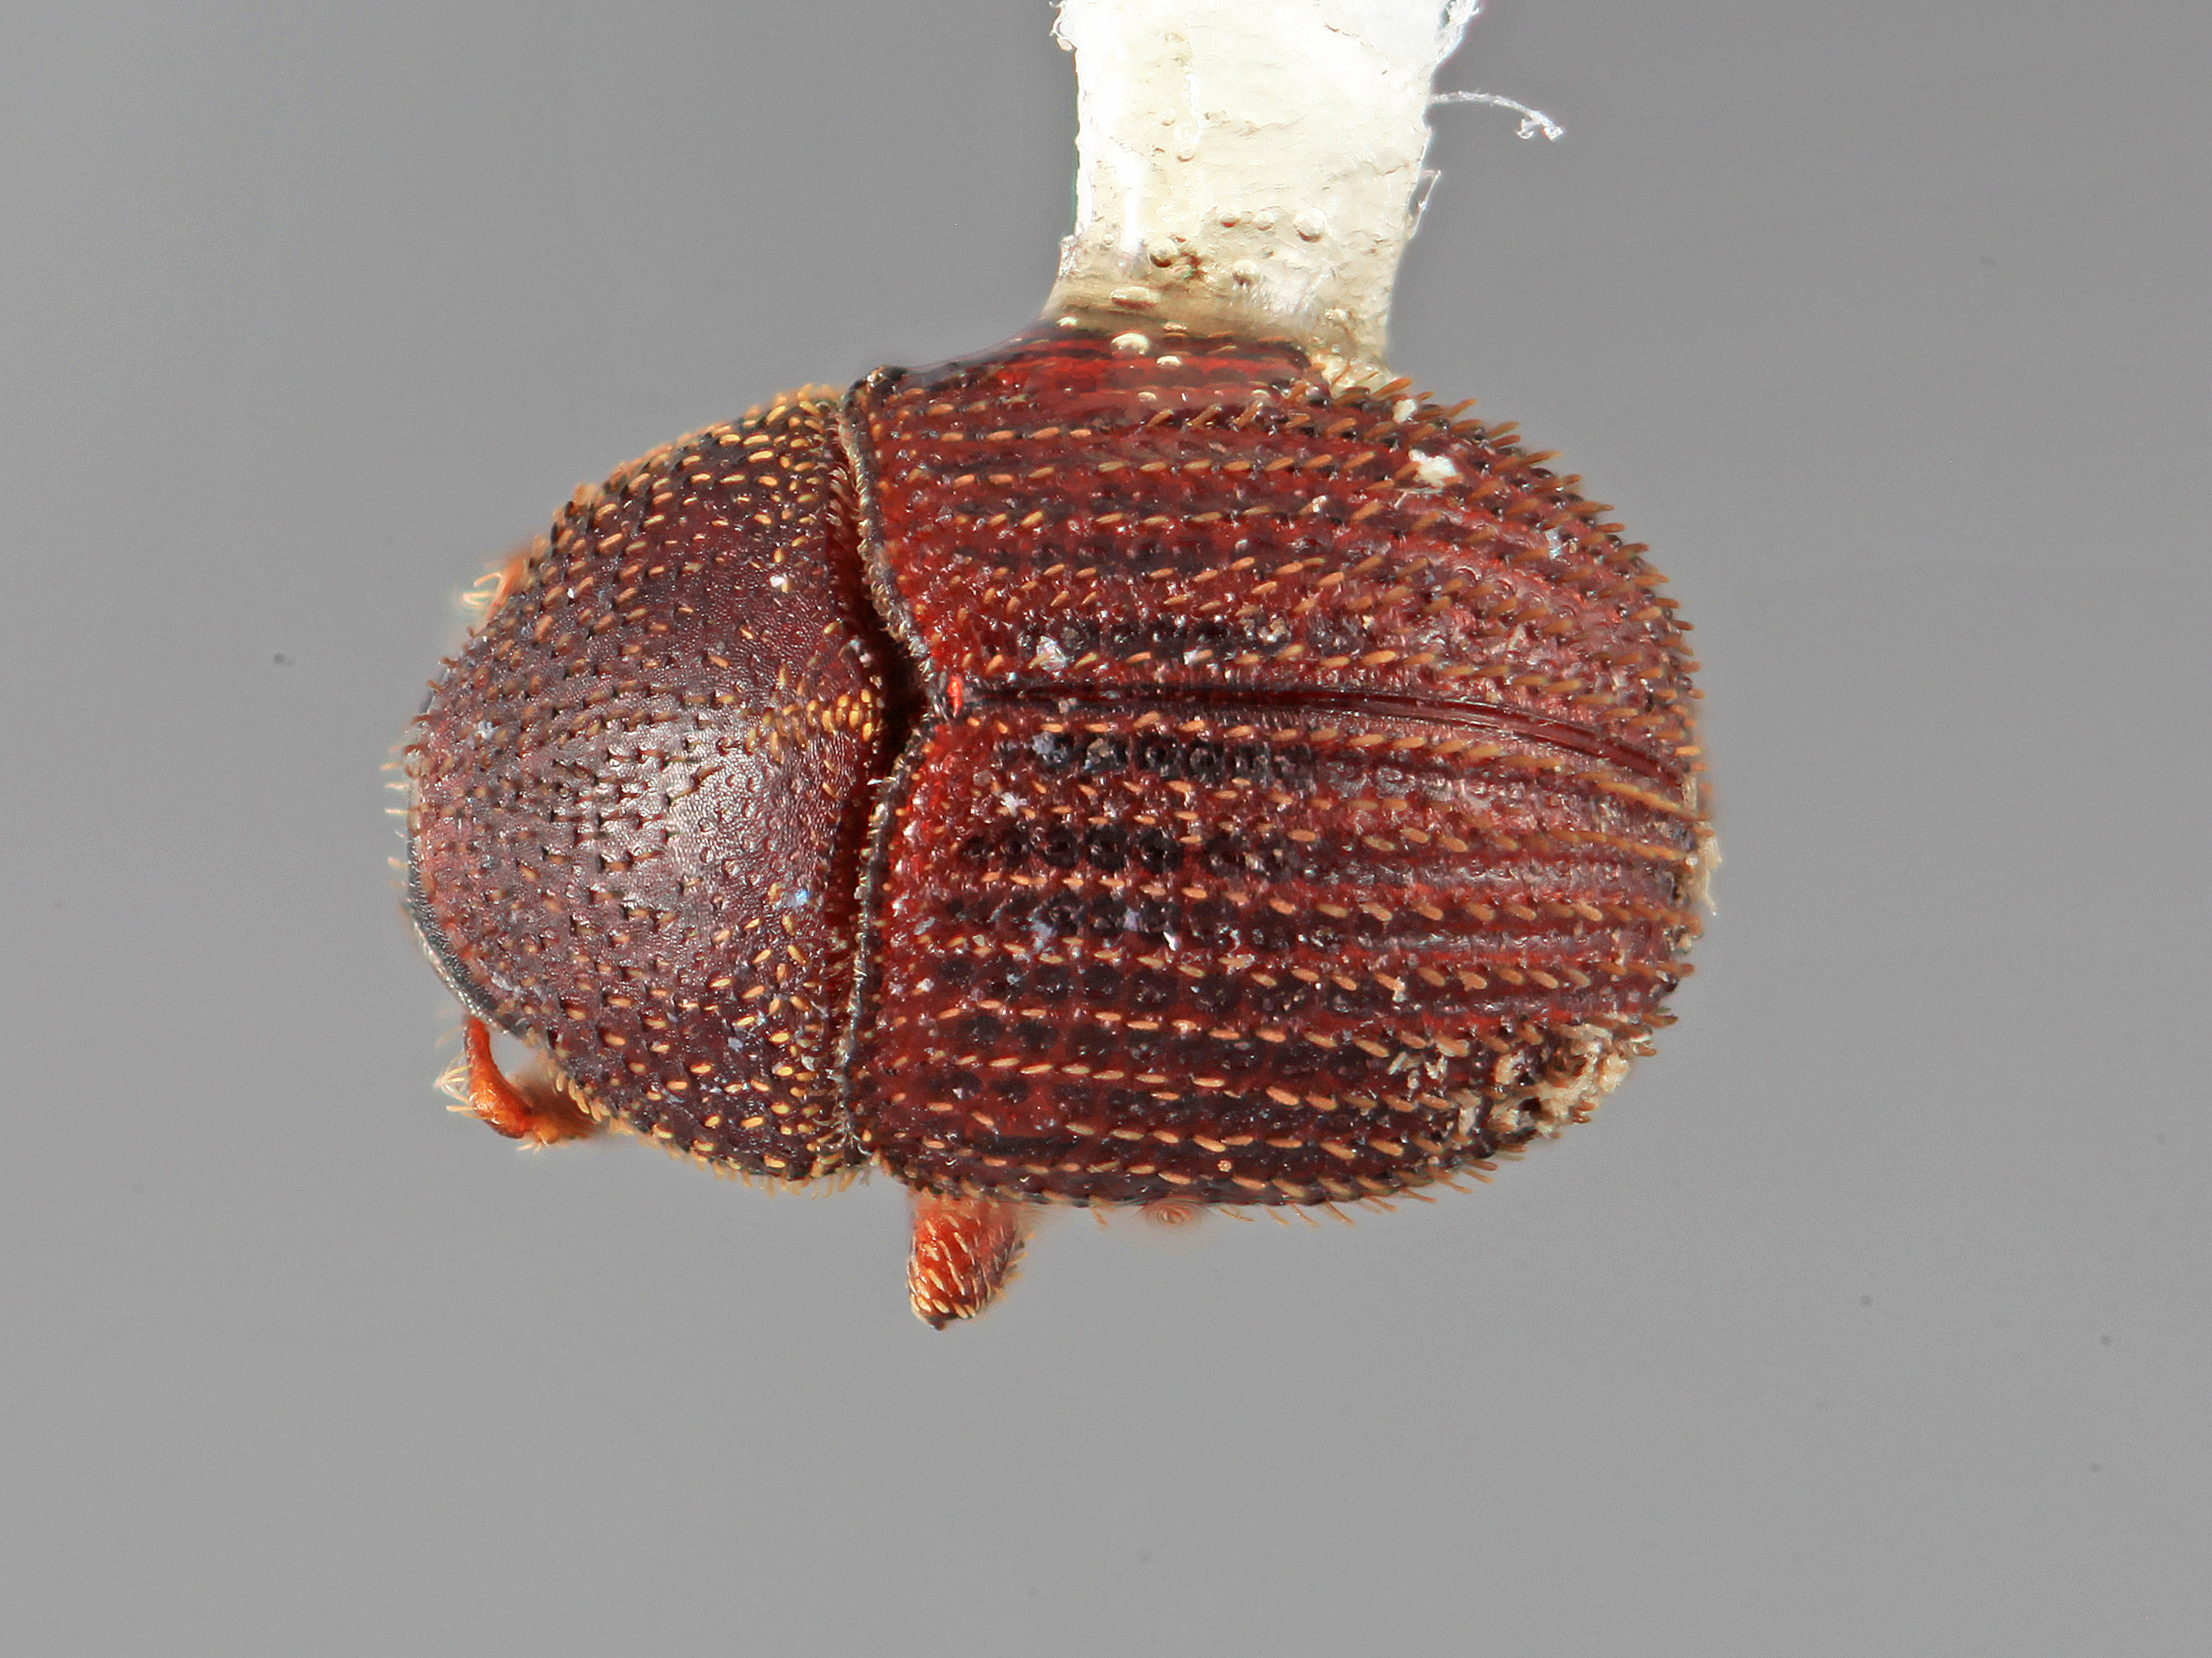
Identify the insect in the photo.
Chramesus impolitus
